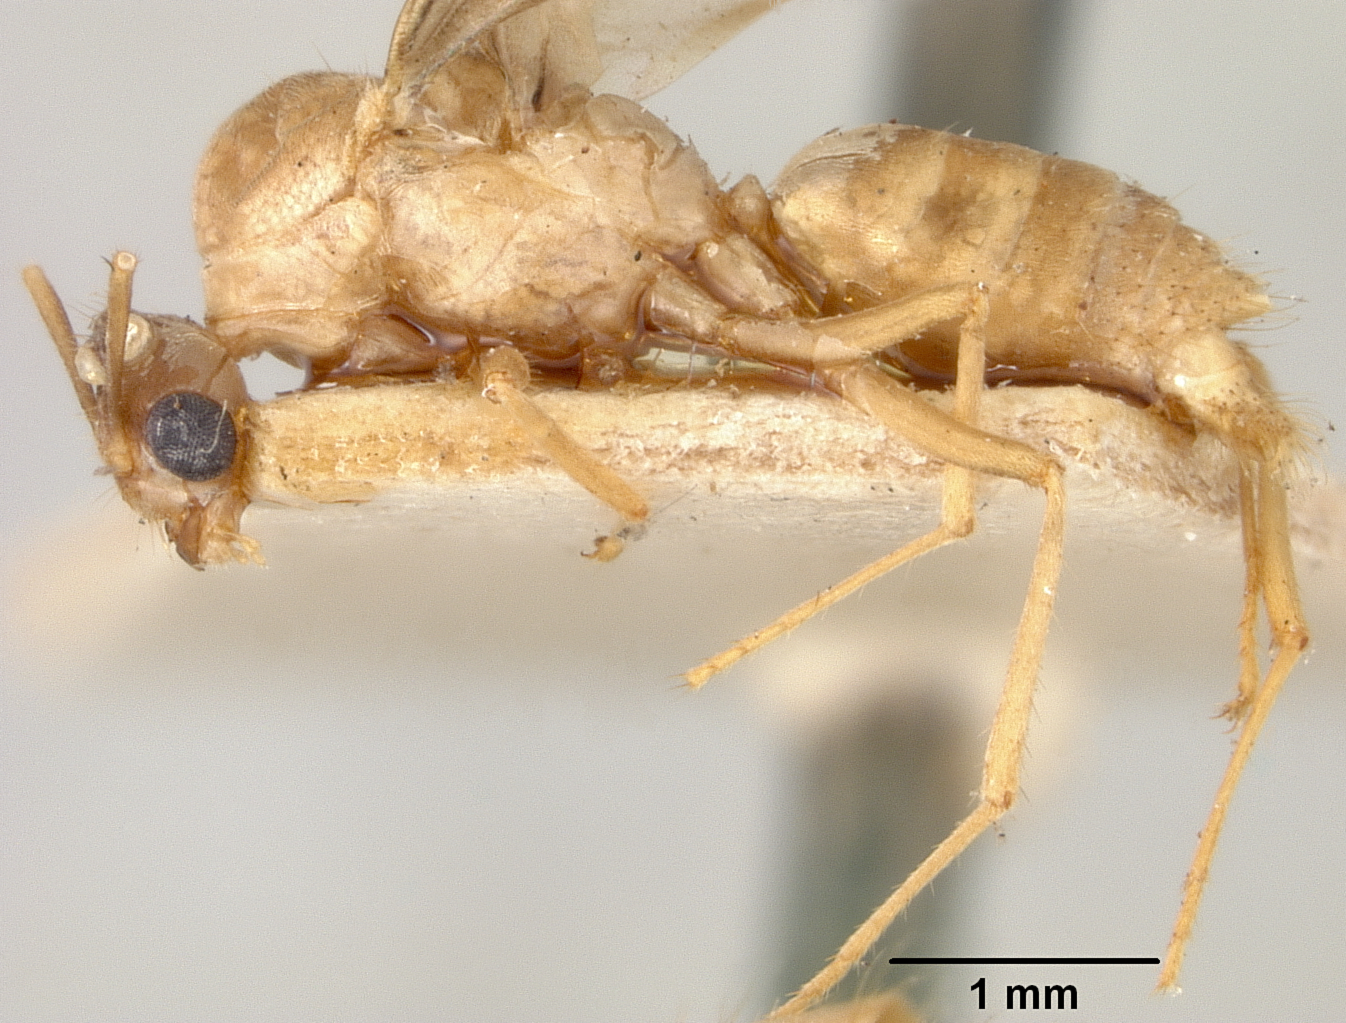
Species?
Pseudolasius mayri
